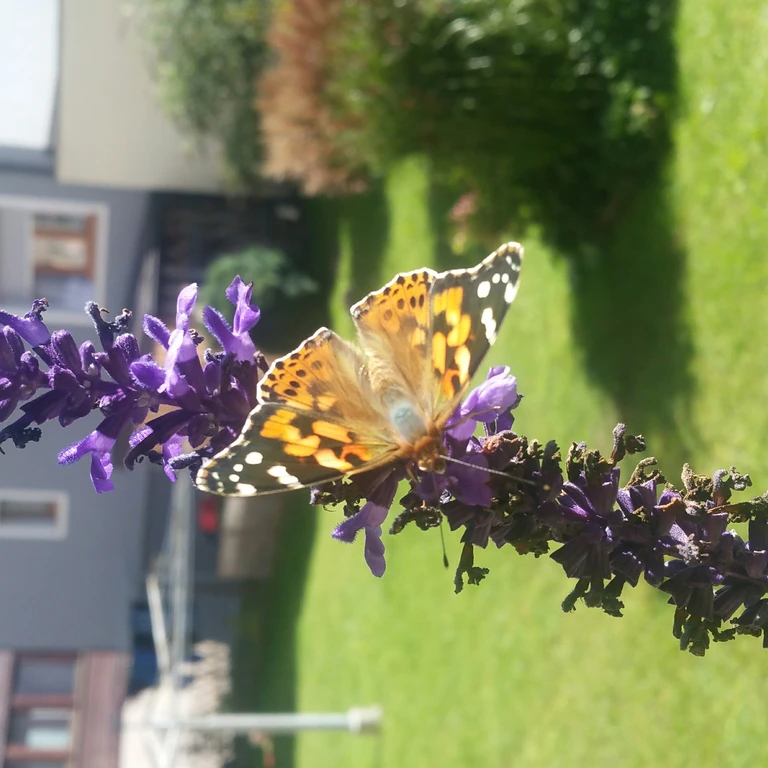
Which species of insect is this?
Vanessa cardui
